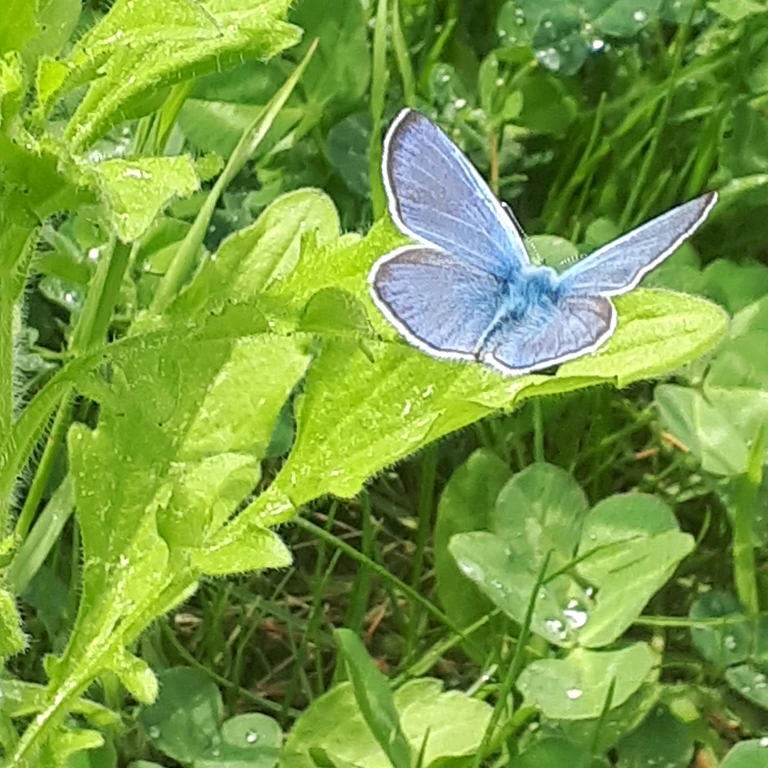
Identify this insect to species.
Glaucopsyche alexis
